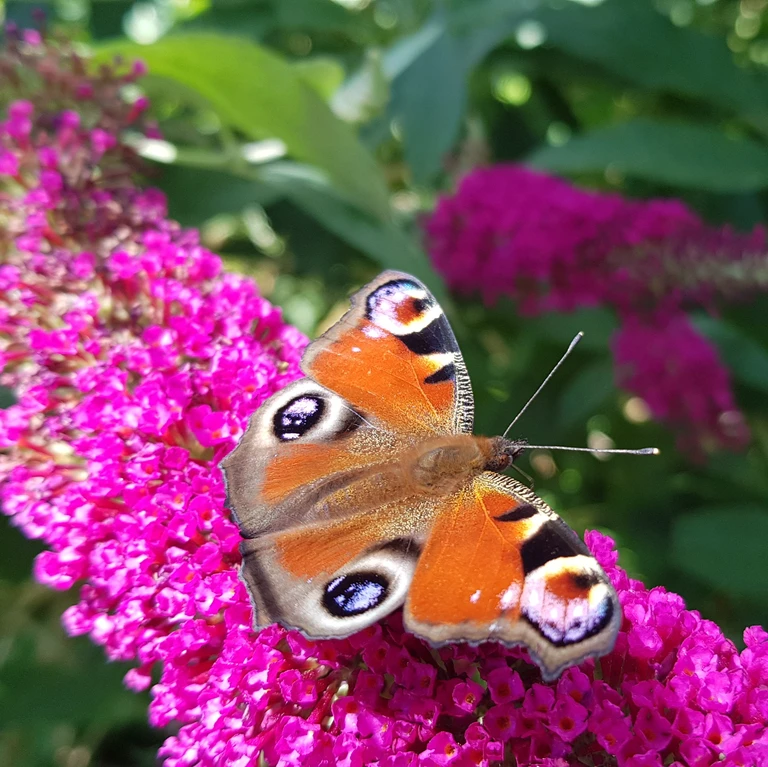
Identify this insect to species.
Aglais io
